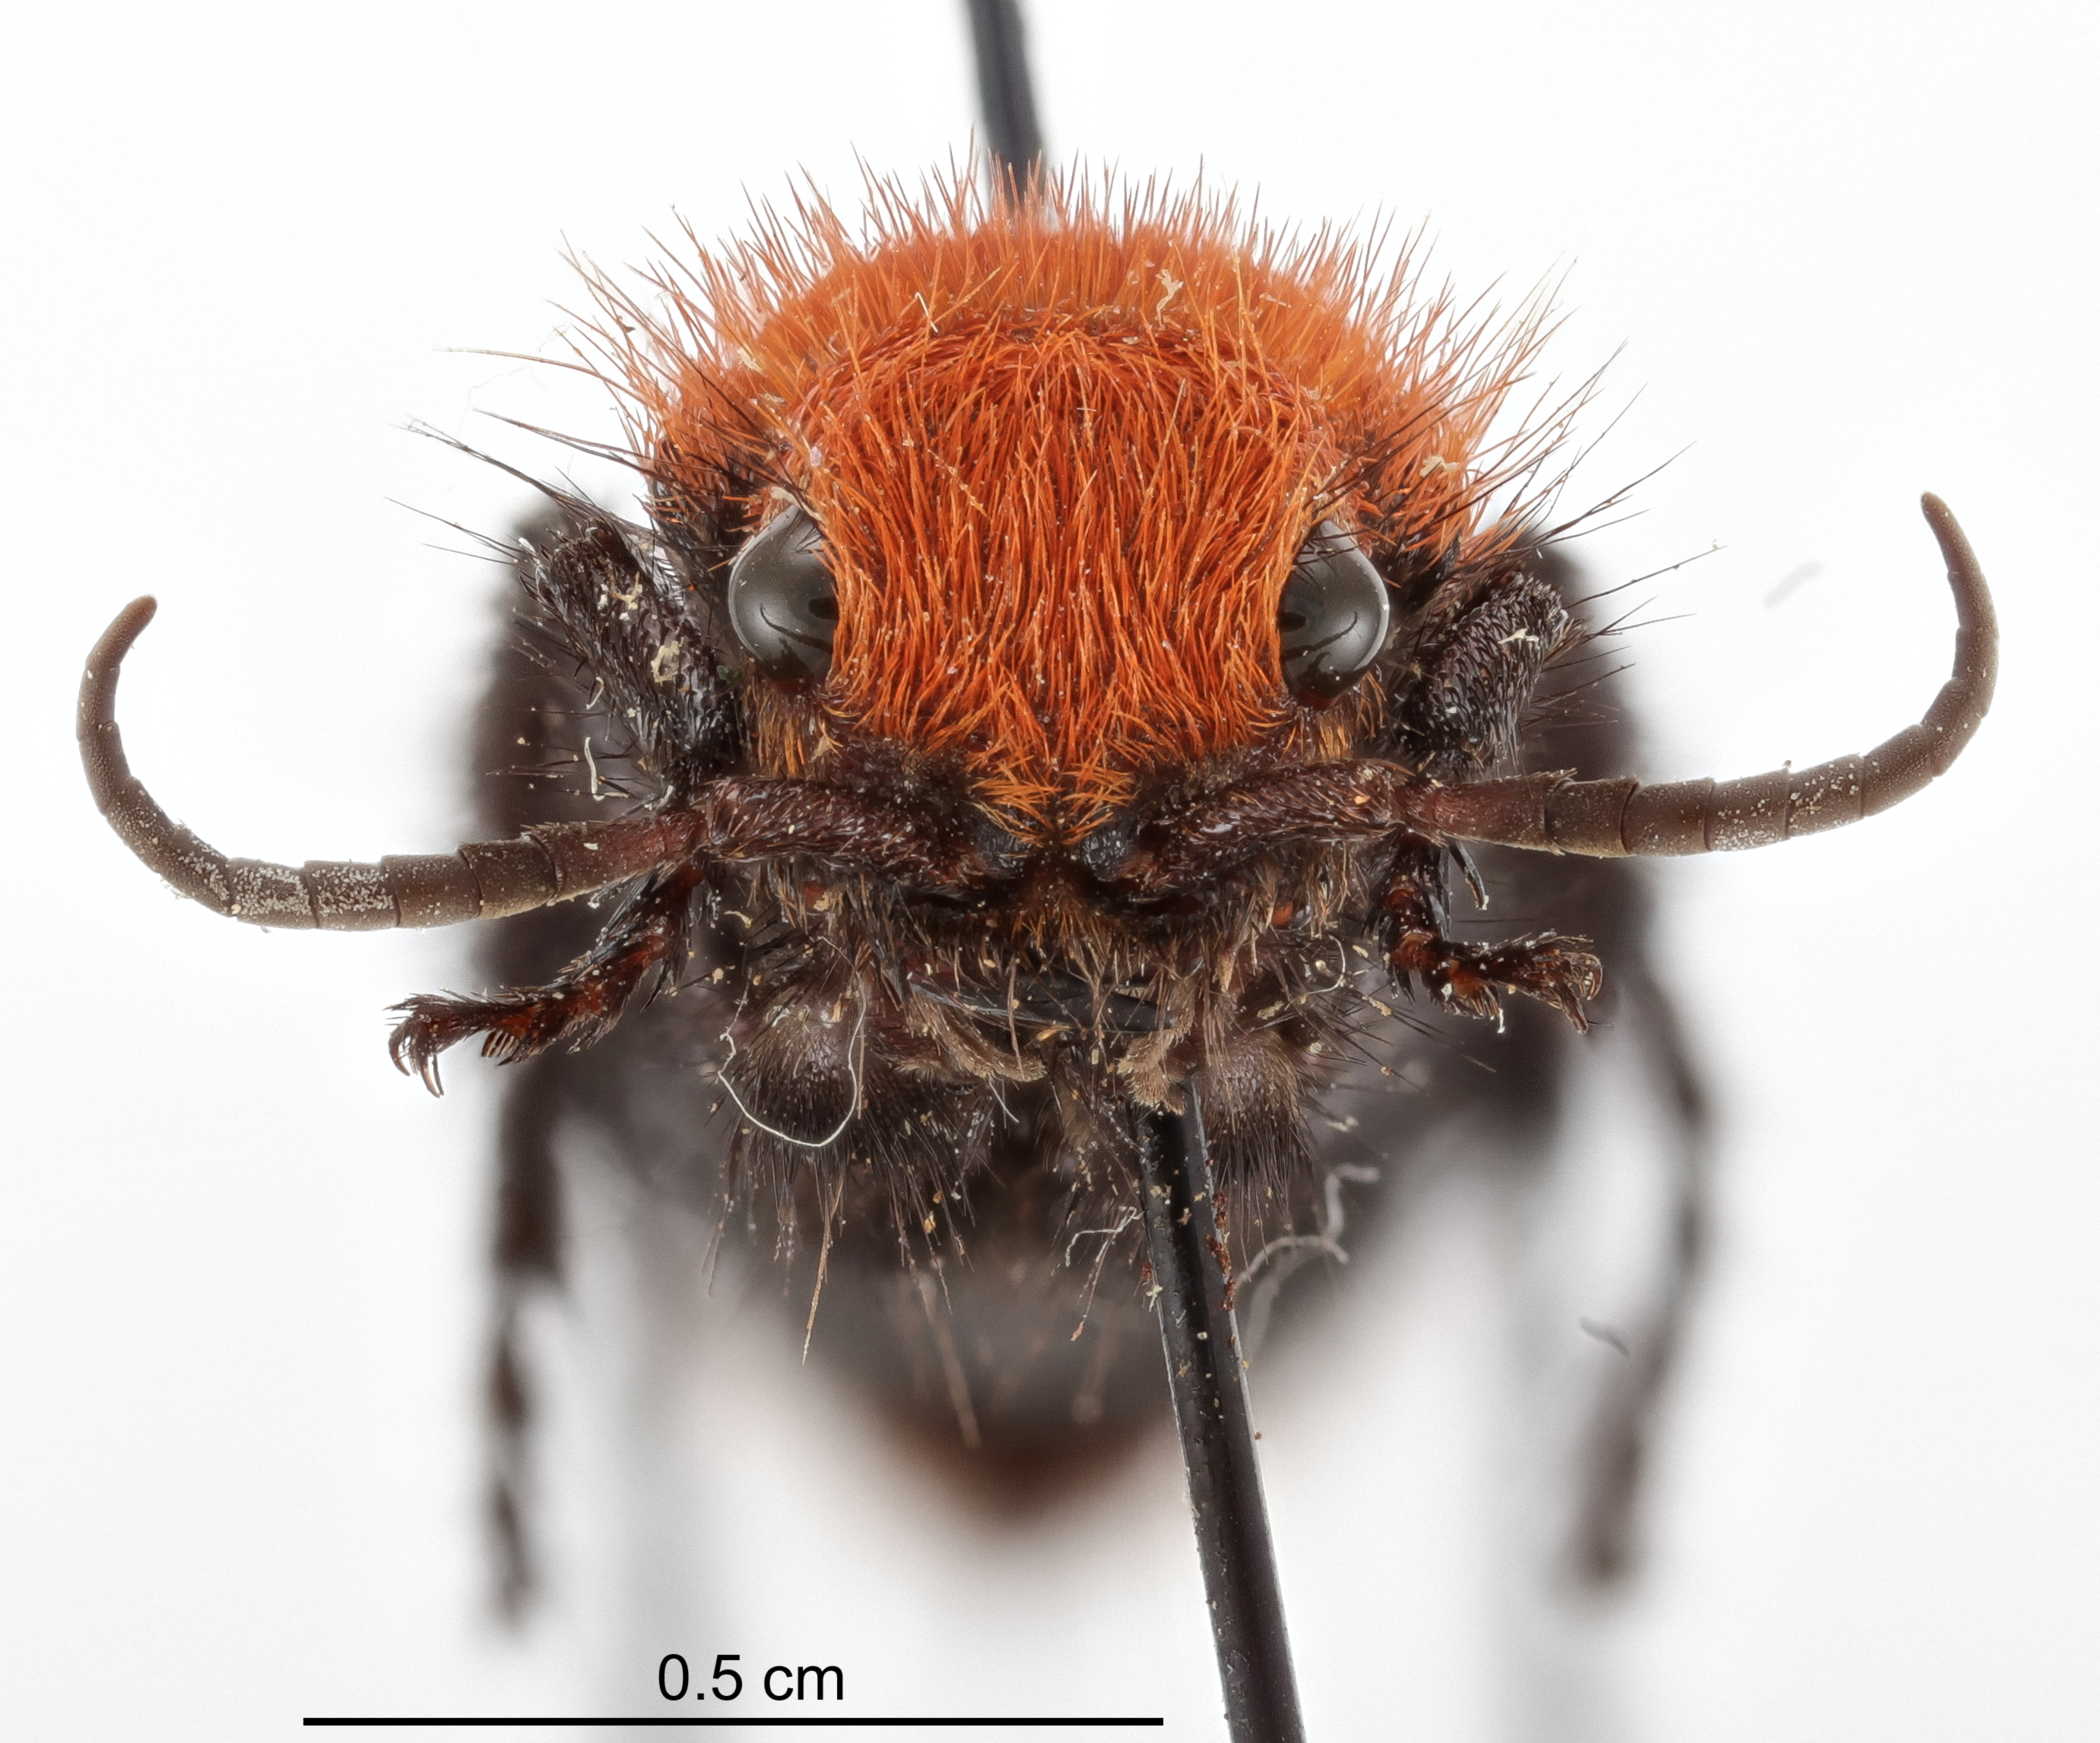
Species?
Dasymutilla occidentalis
